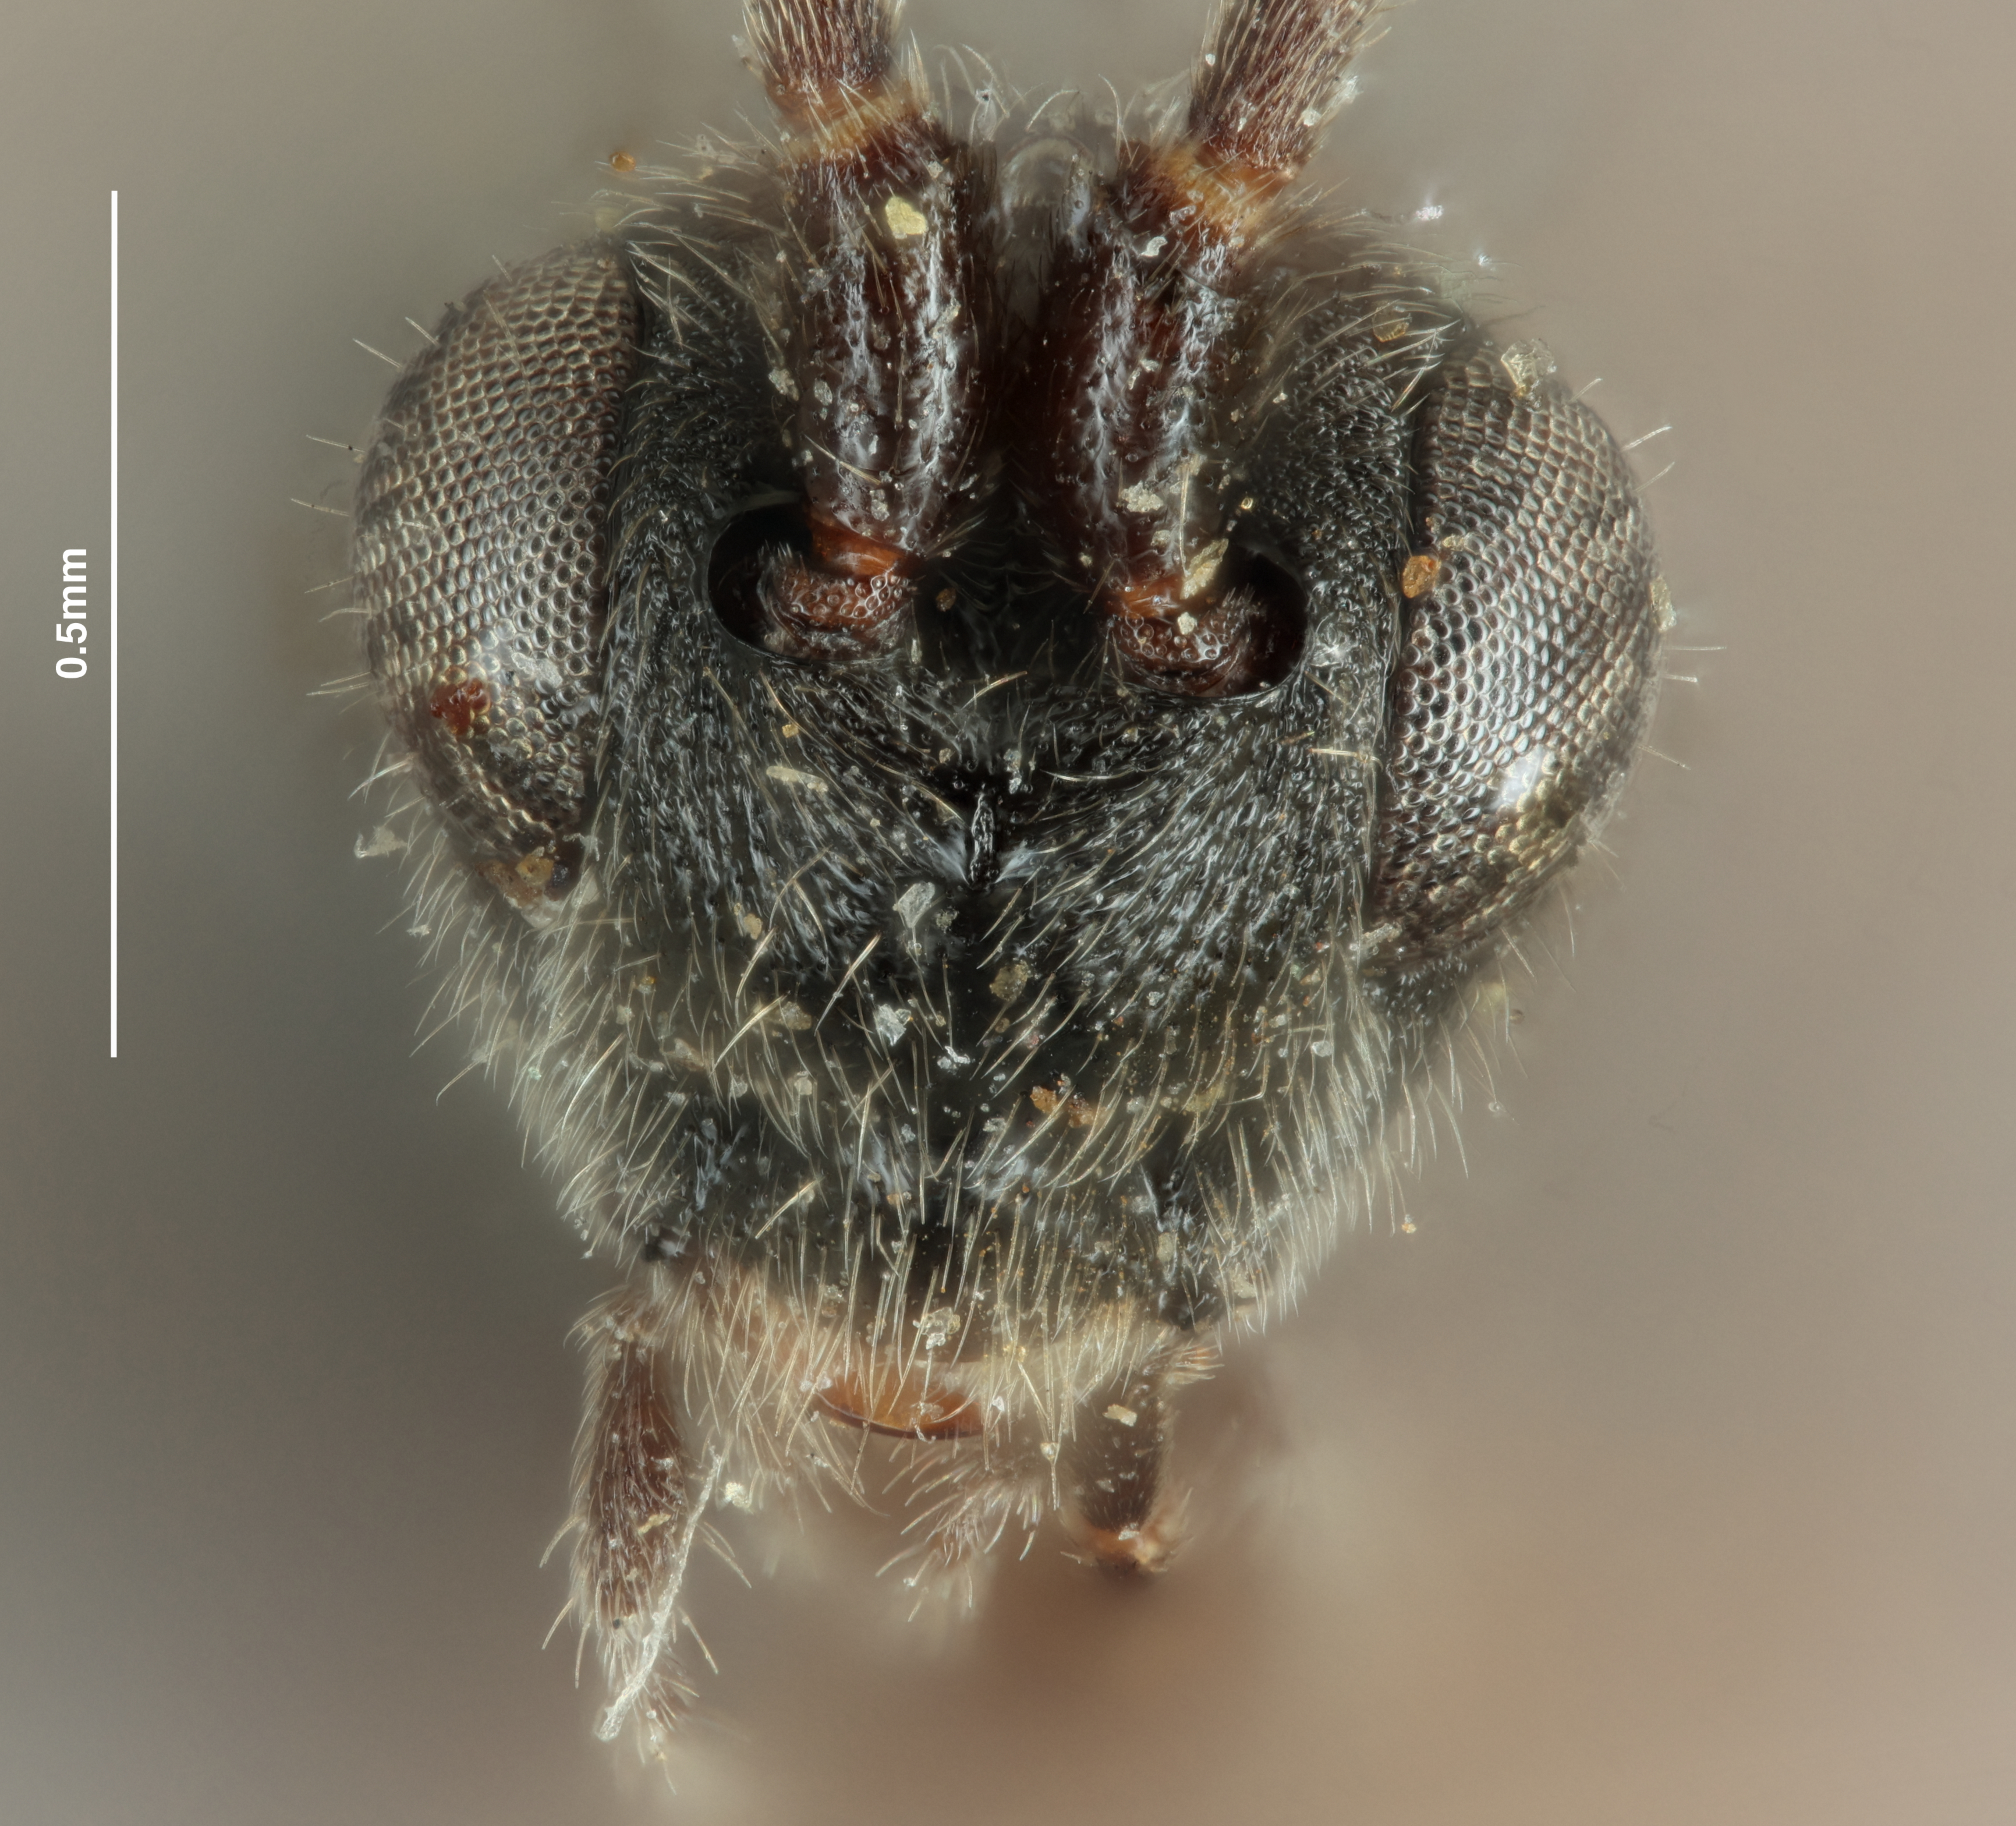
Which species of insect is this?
Orgilus coracinus
